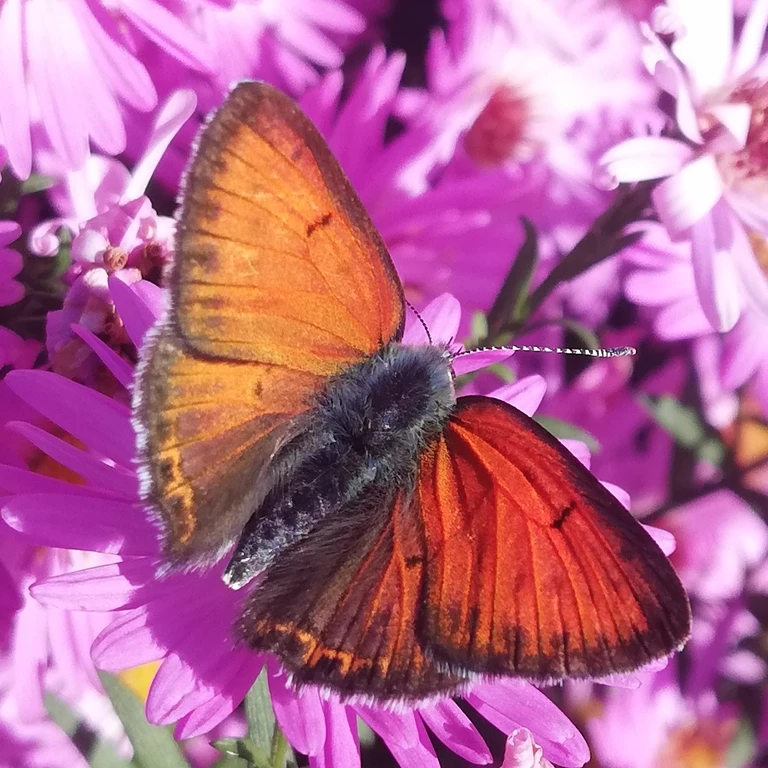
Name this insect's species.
Lycaena hippothoe (also Palaeochrysophanus hippothoe)
